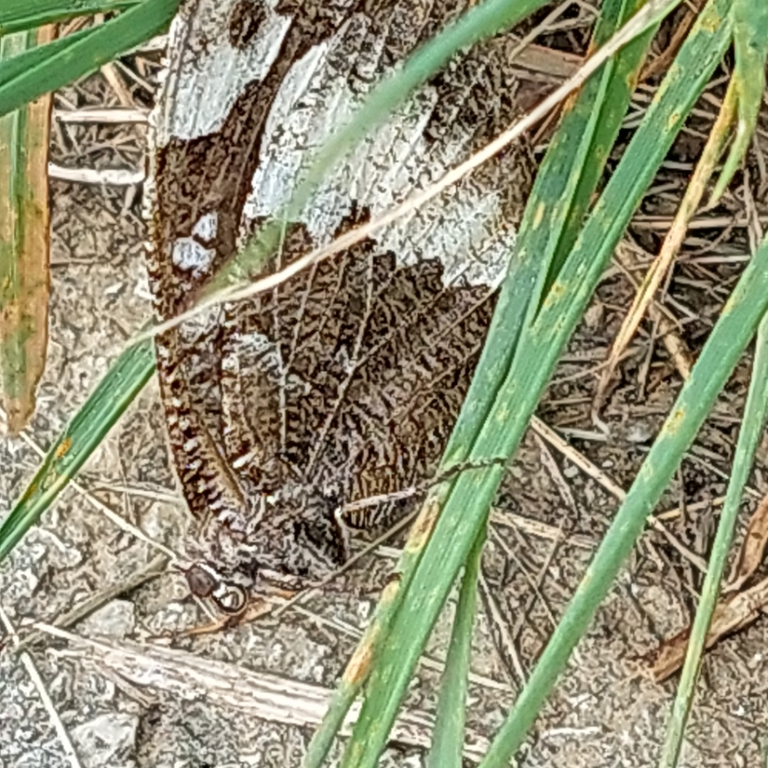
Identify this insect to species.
Brintesia circe
